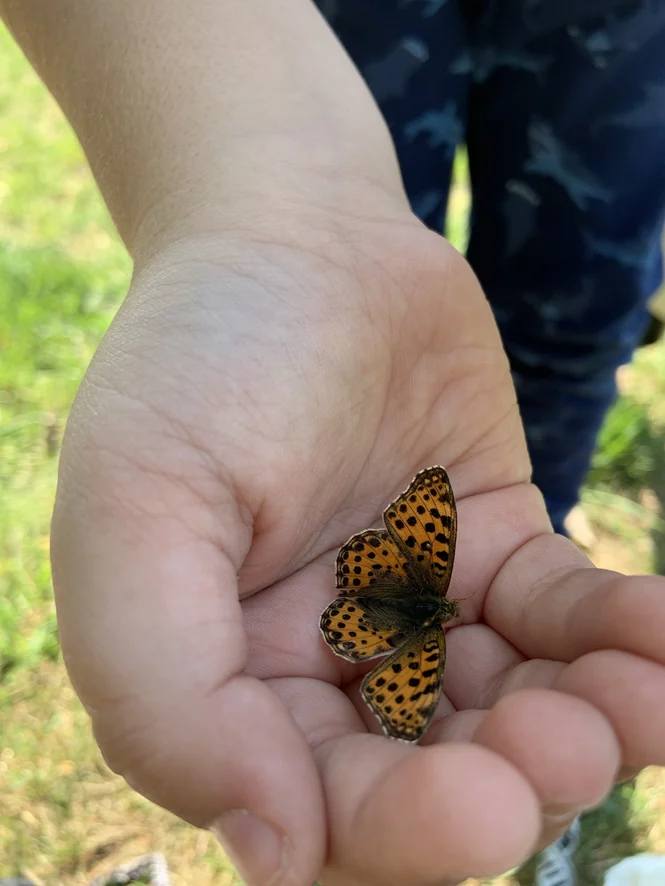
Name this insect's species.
Issoria lathonia
